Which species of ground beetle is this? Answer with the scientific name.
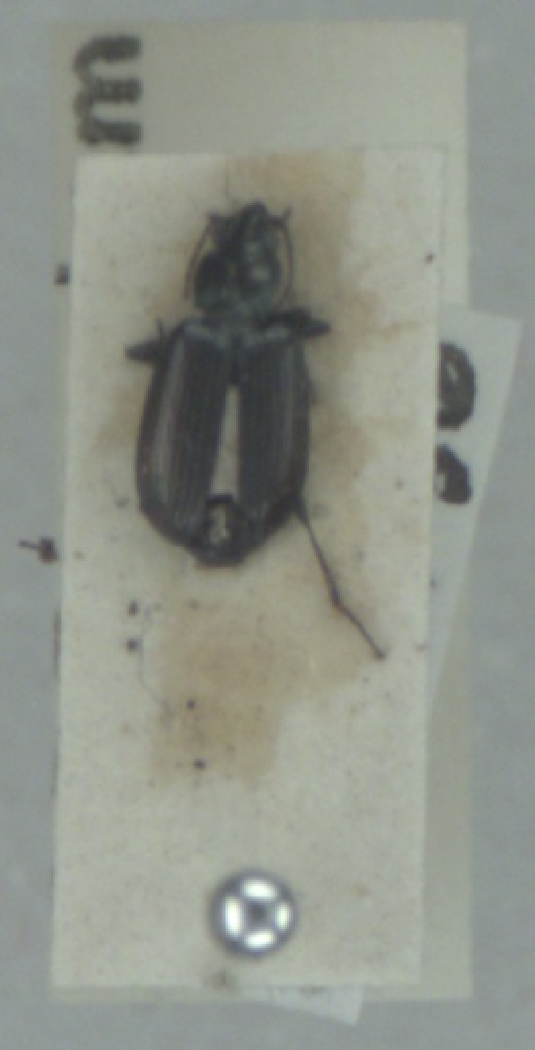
Bembidion prasinum
